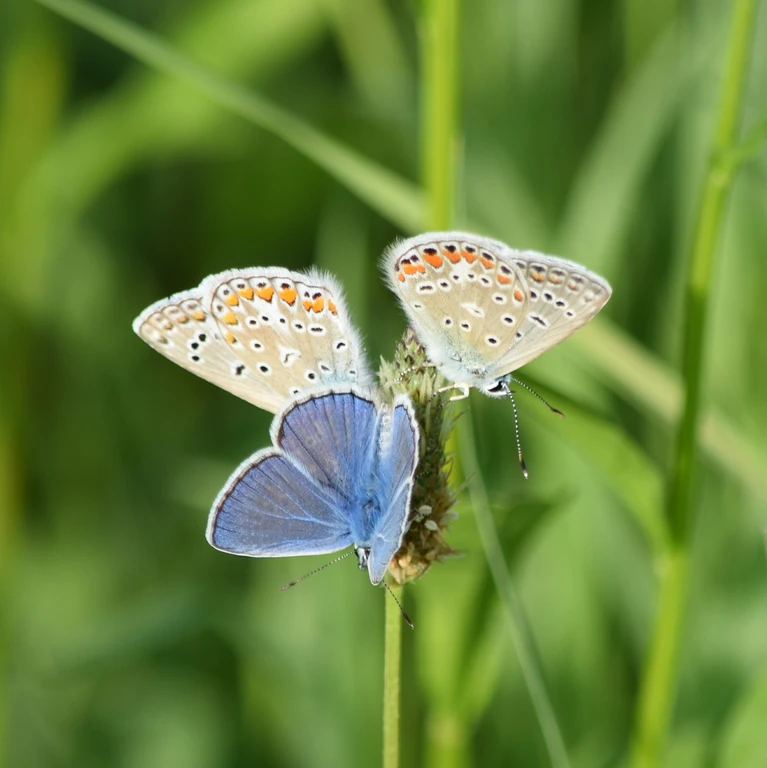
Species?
Polyommatus icarus
